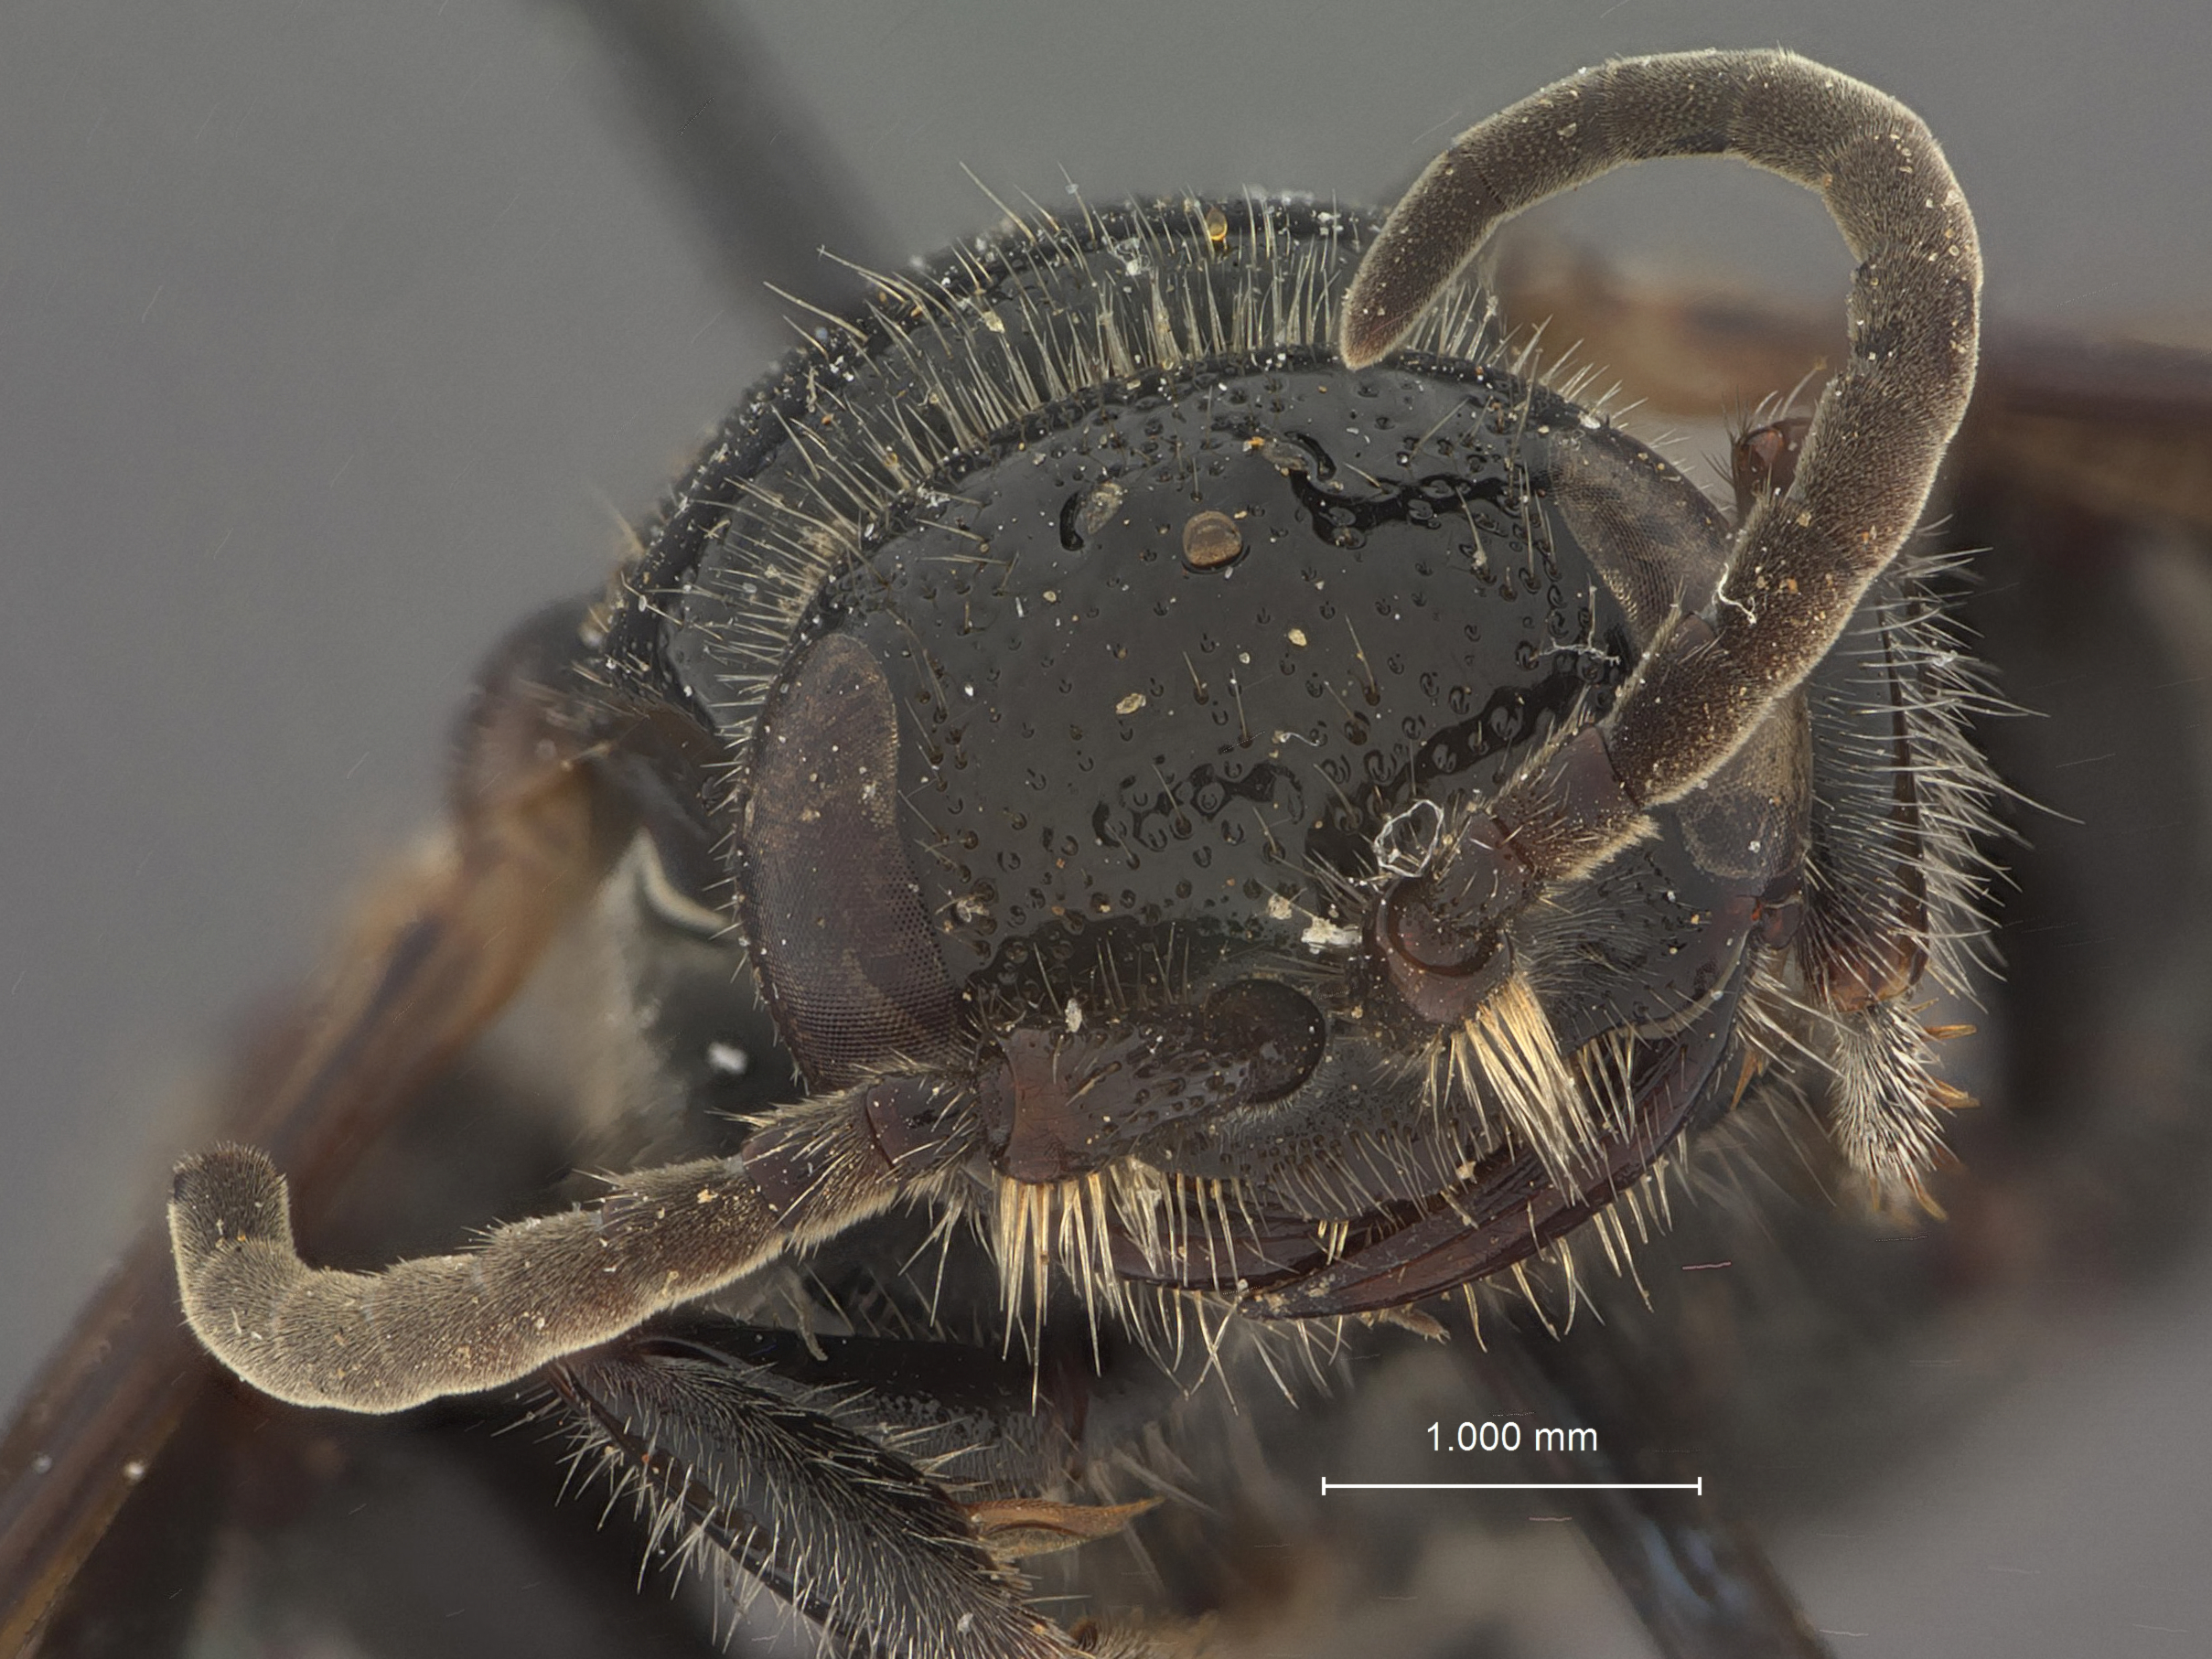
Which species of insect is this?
Tiphia ovinigris
